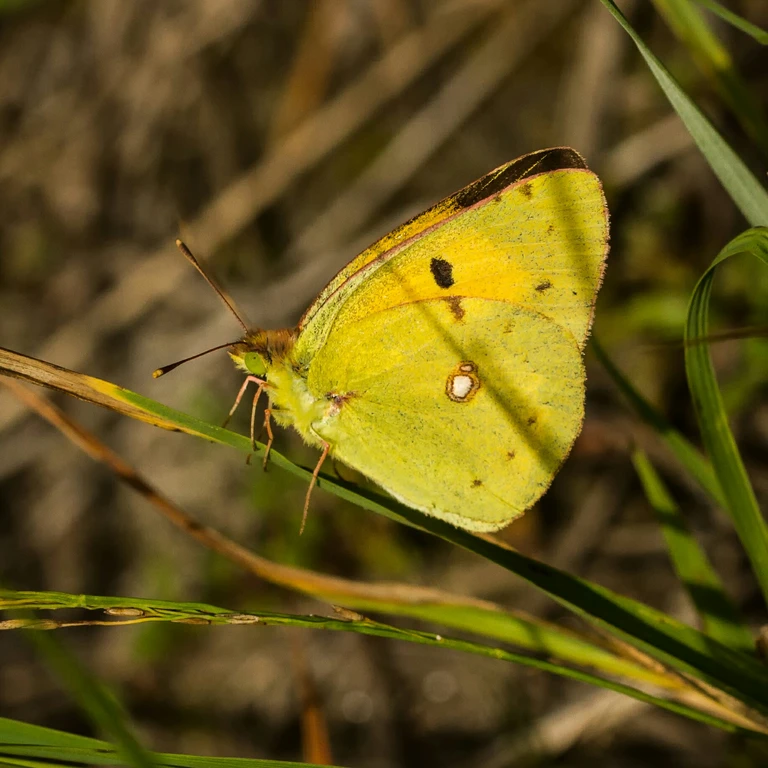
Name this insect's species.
Colias croceus
